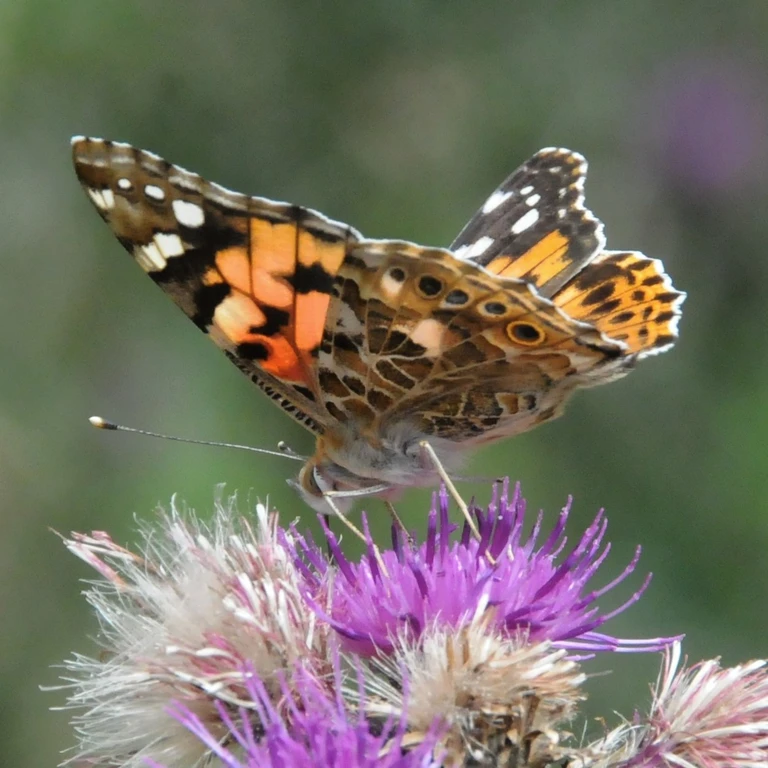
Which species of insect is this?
Vanessa cardui
